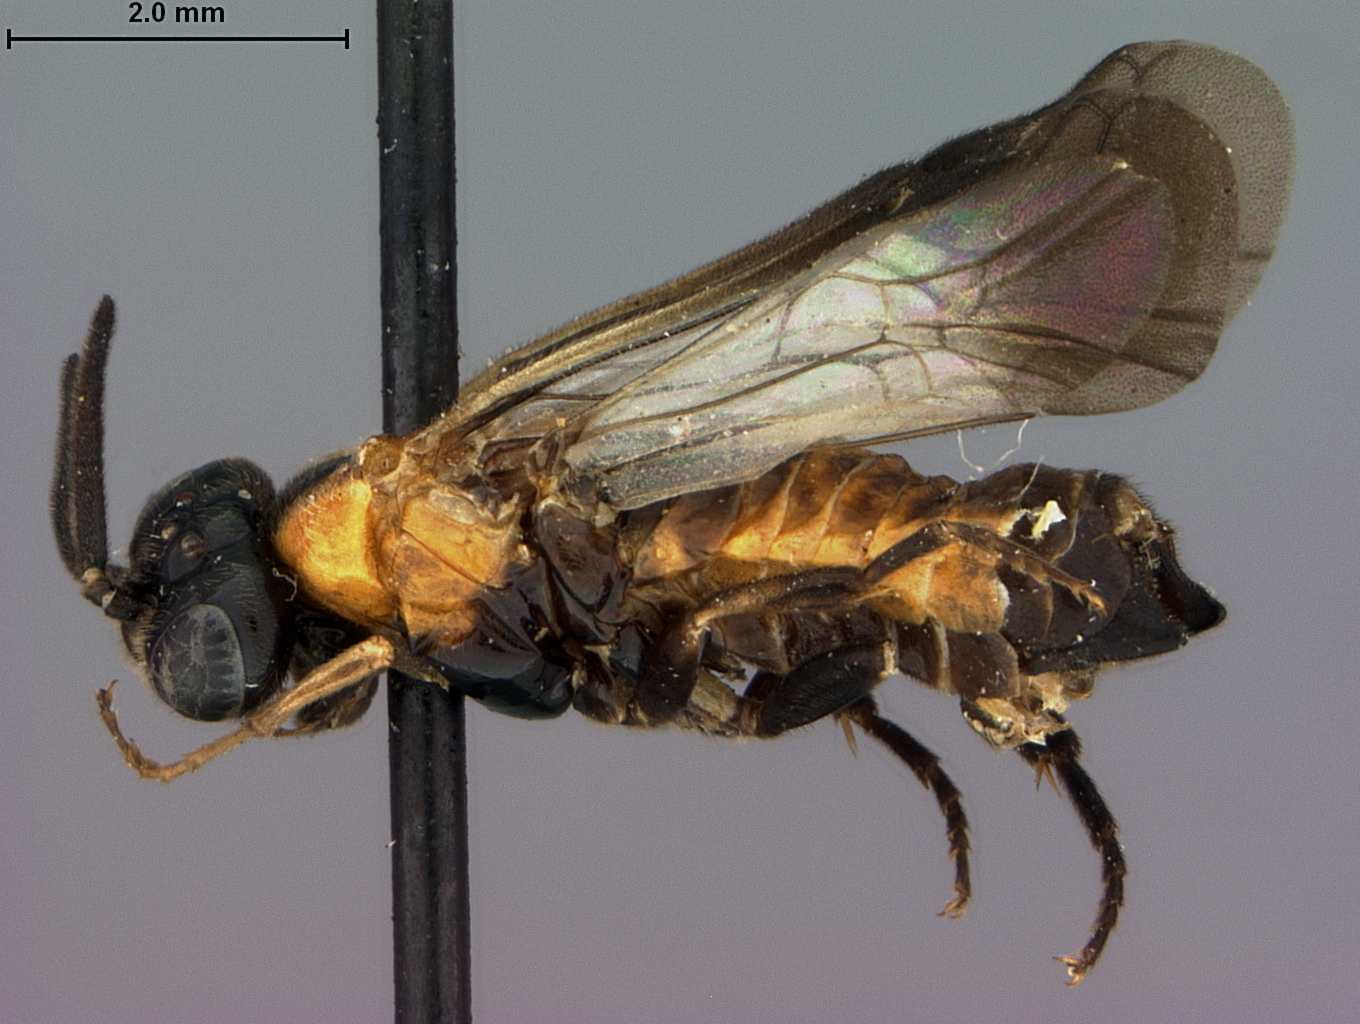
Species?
Zynzus apicofuscus
